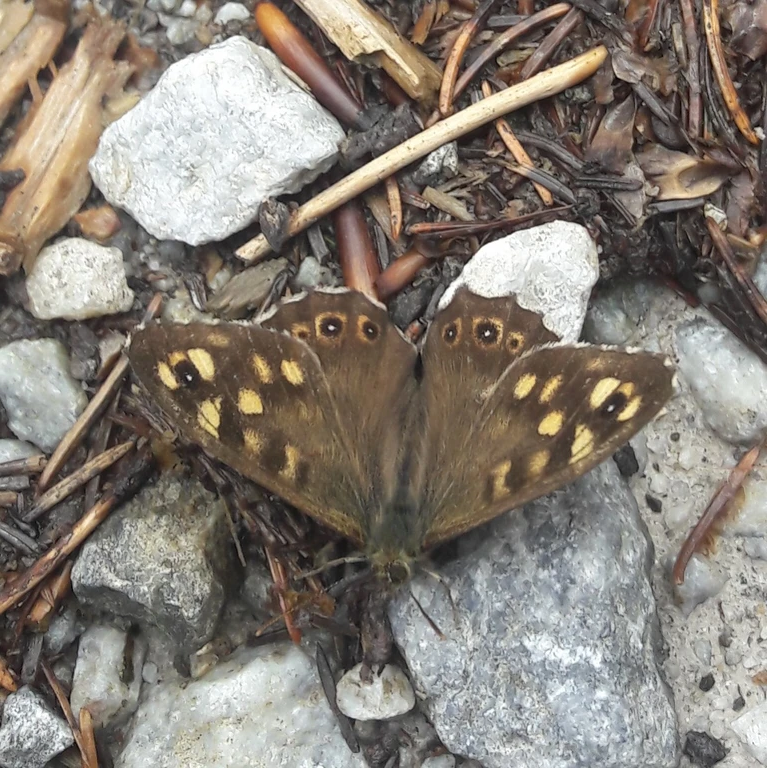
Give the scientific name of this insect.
Pararge aegeria
